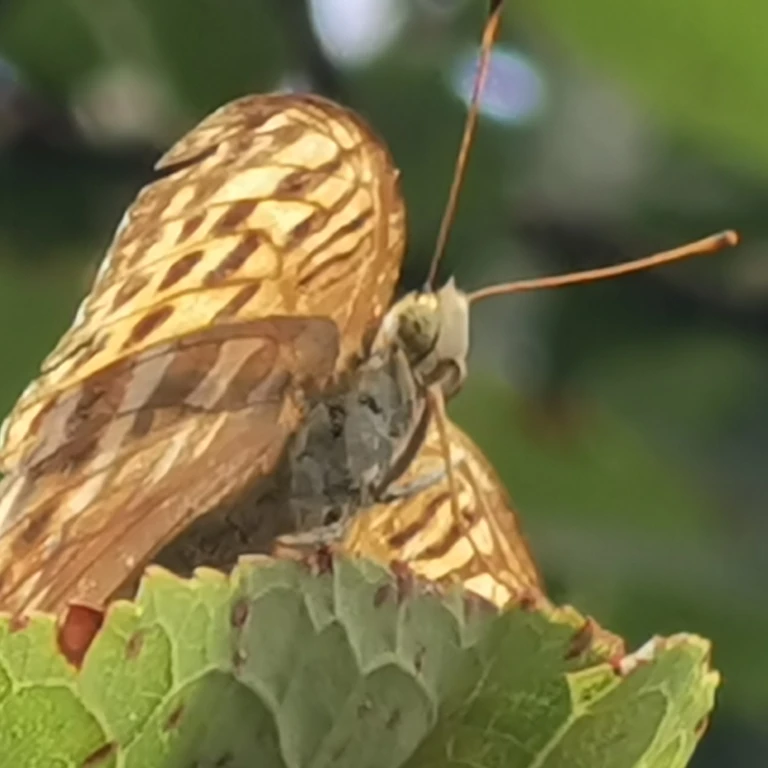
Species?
Argynnis paphia
